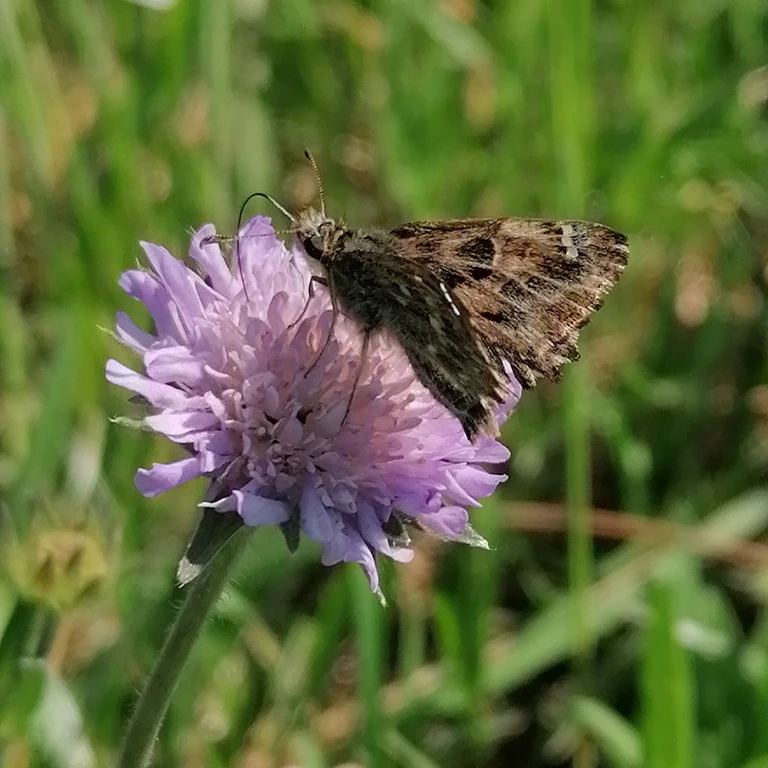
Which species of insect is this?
Carcharodus alceae
